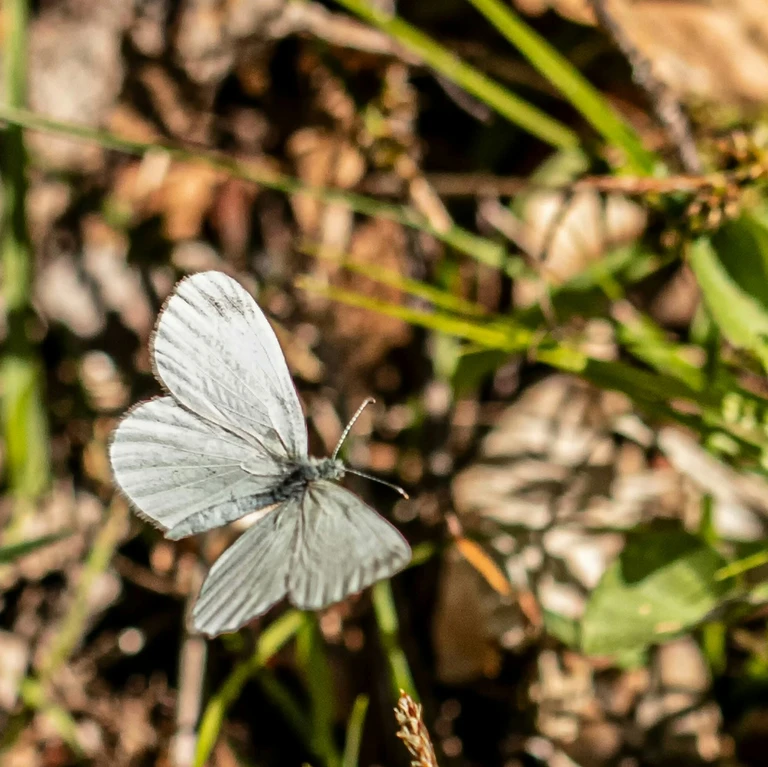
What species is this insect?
Leptidea sinapis/juvernica
